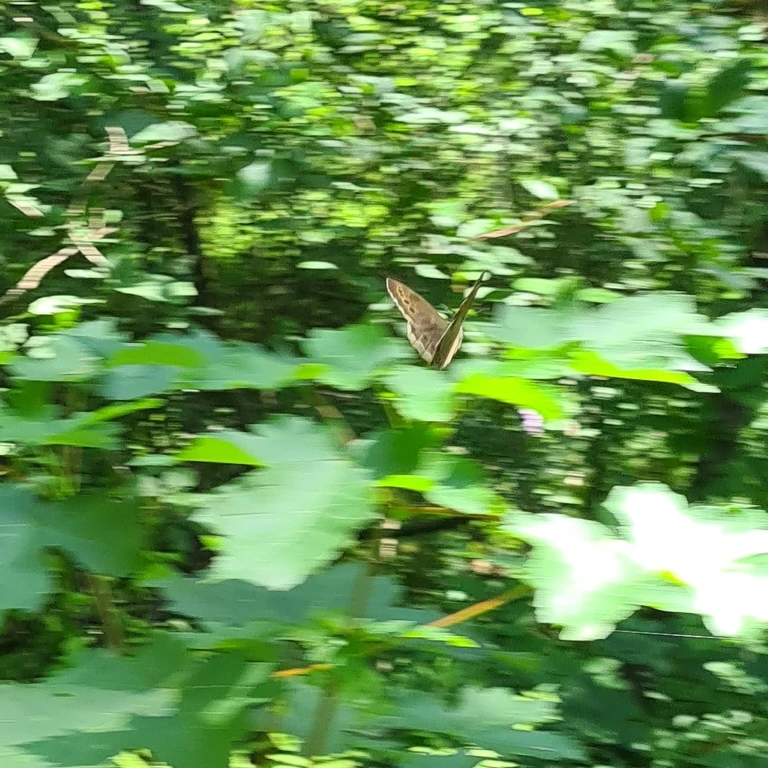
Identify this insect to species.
Lopinga achine (also Pararge achine)
